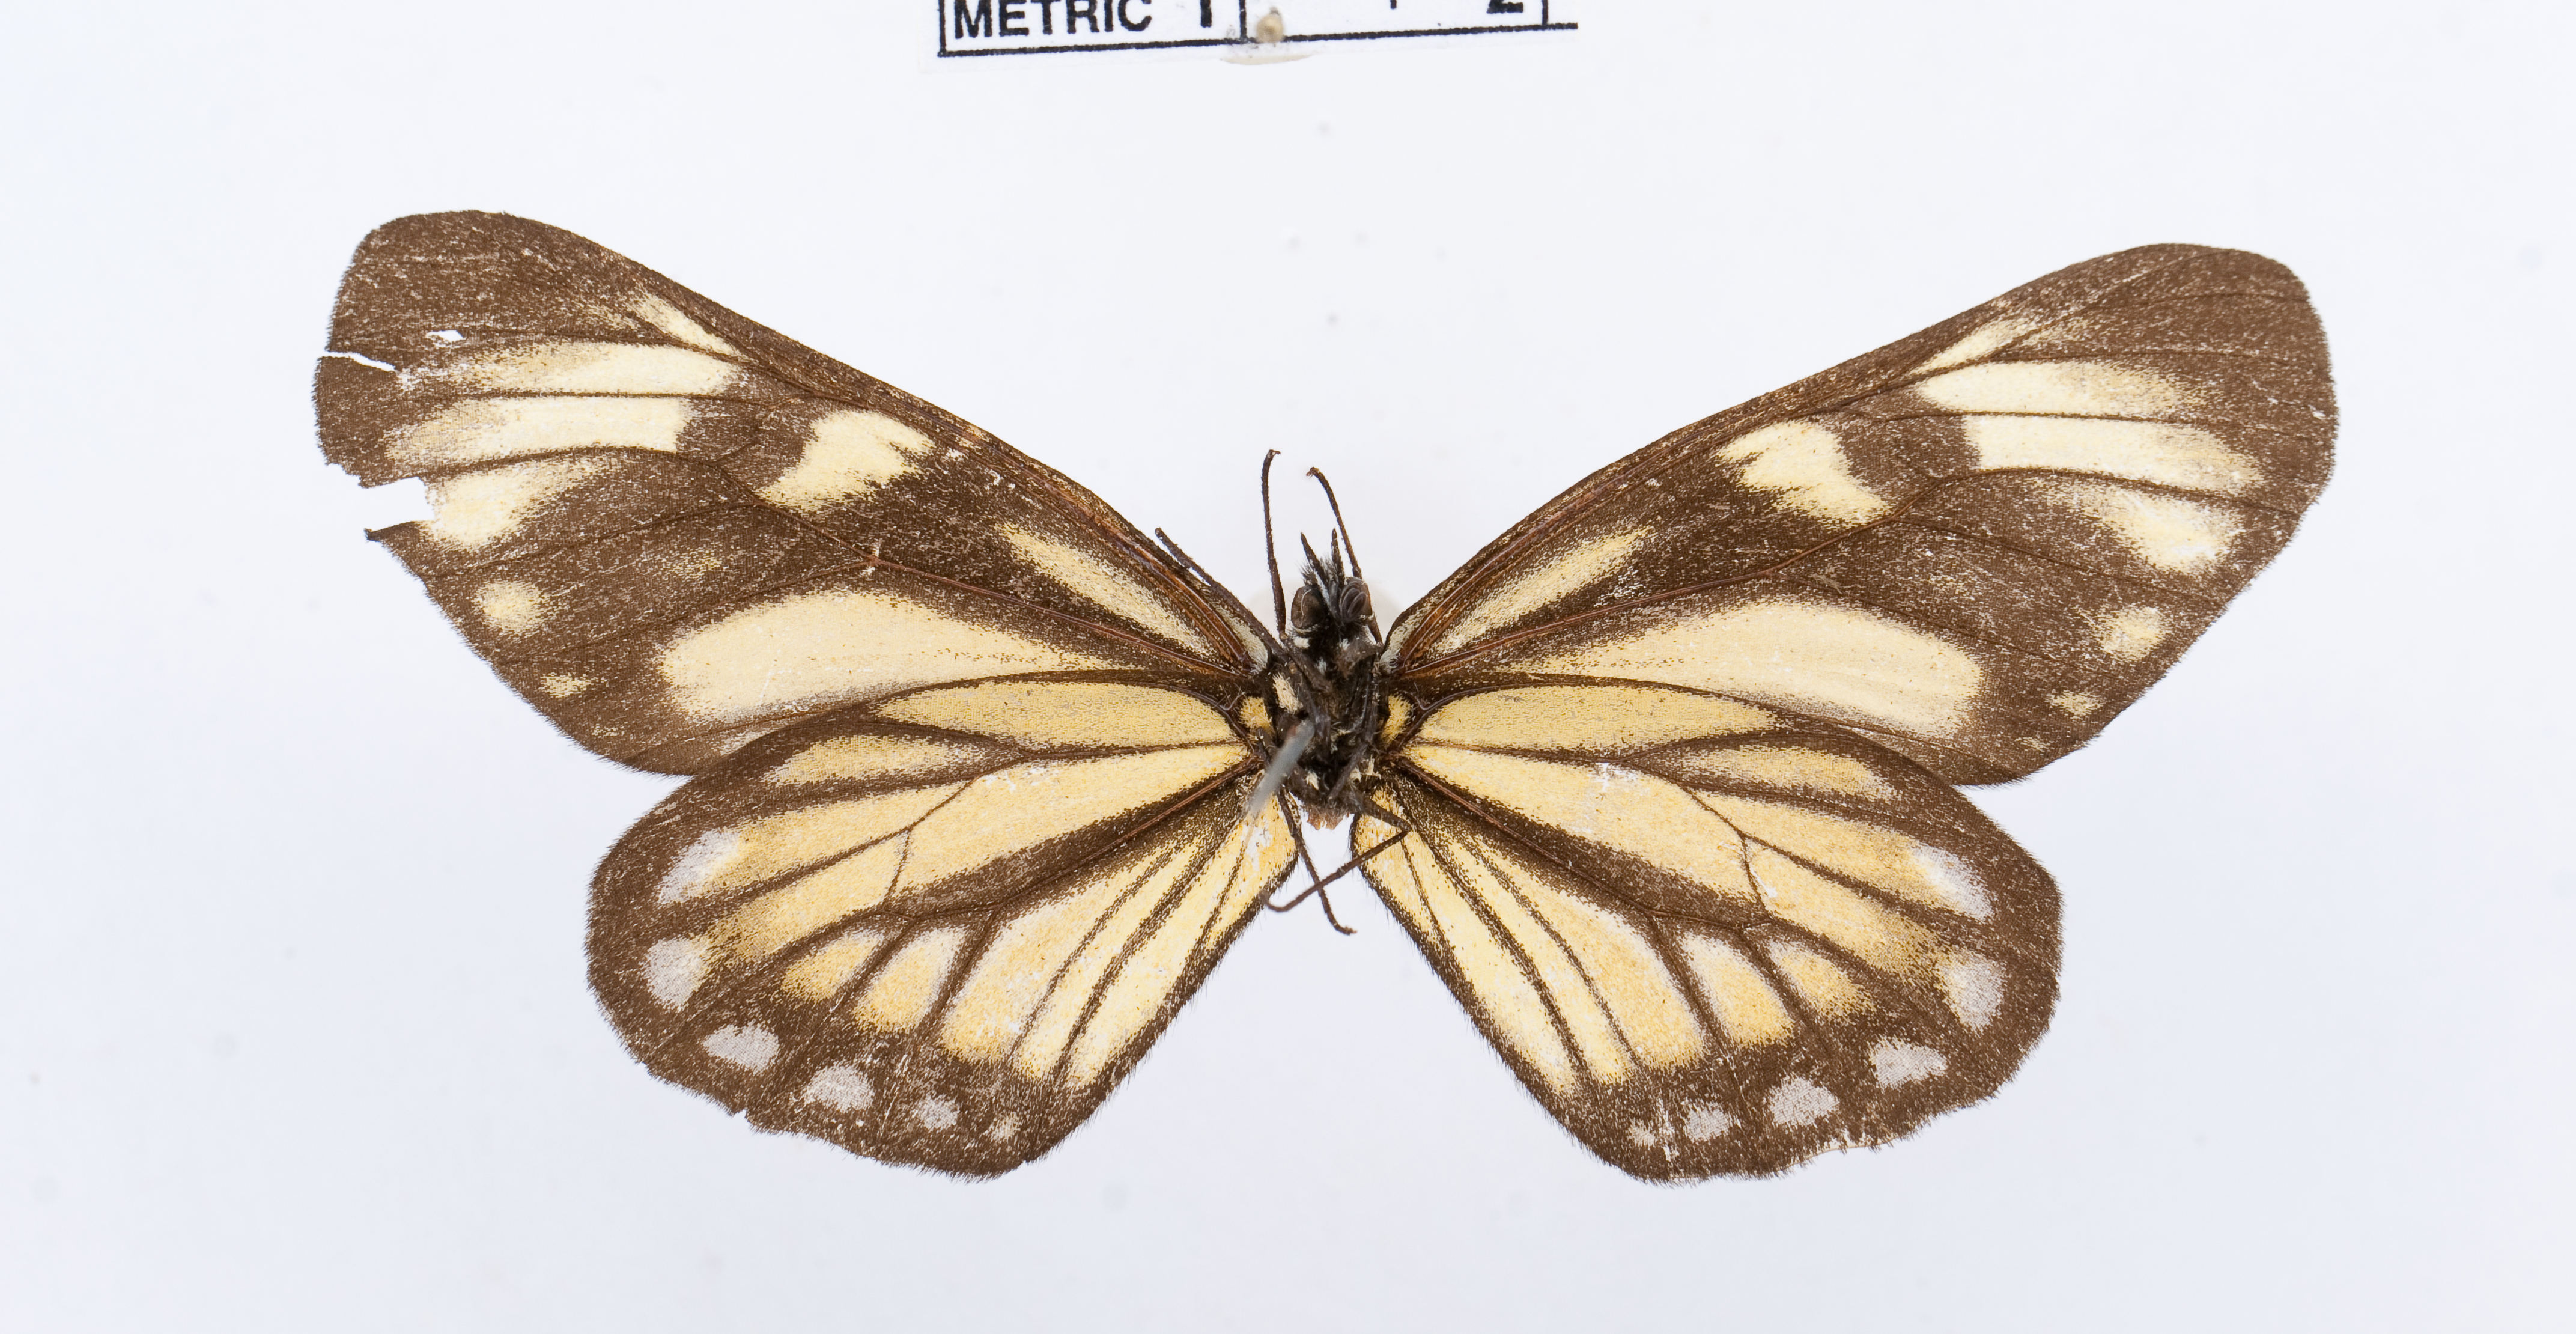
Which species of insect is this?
Archonias theano
